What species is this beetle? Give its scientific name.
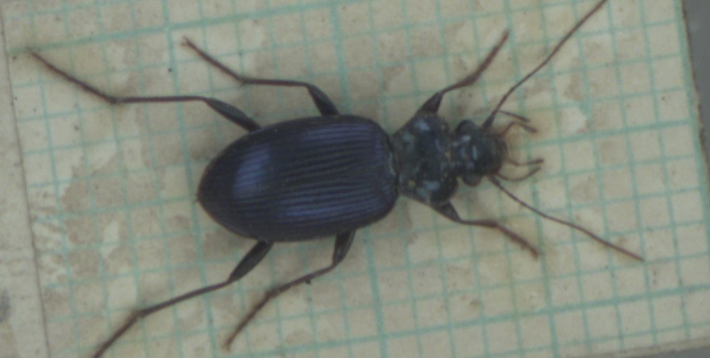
Leistus spinibarbis
